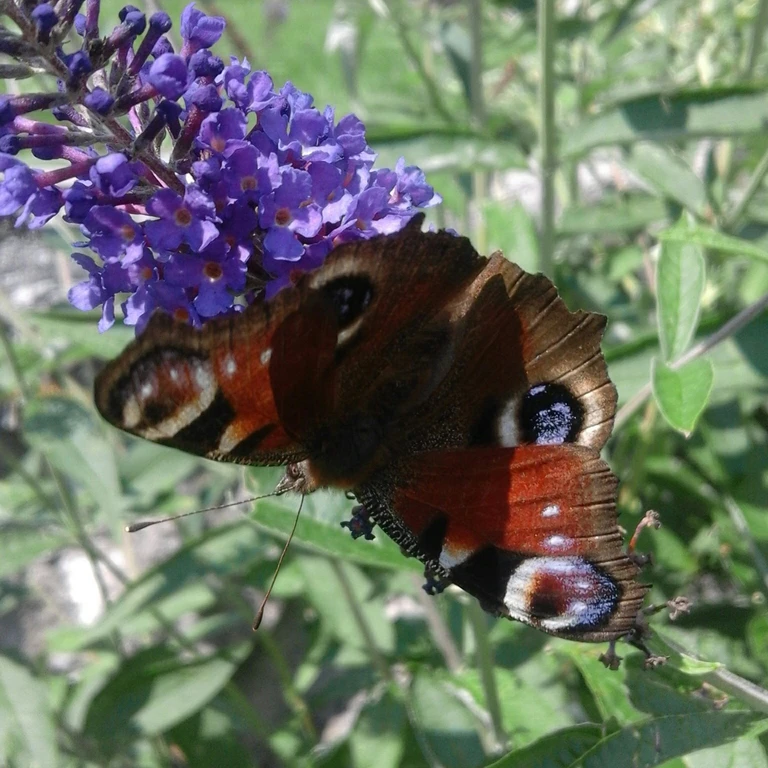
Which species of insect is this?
Aglais io
